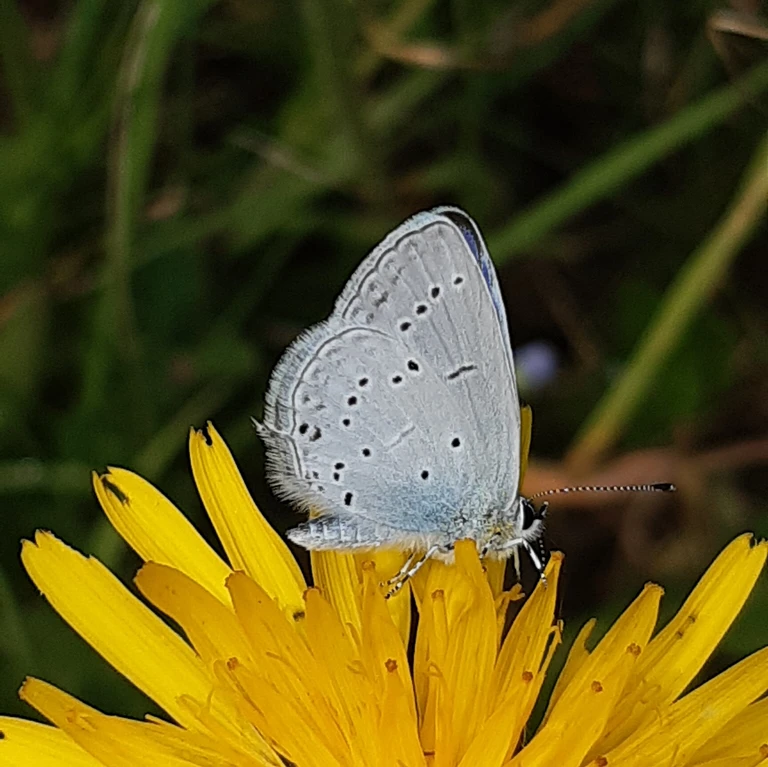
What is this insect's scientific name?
Cupido decolorata (also Elkalyce decolorata)
